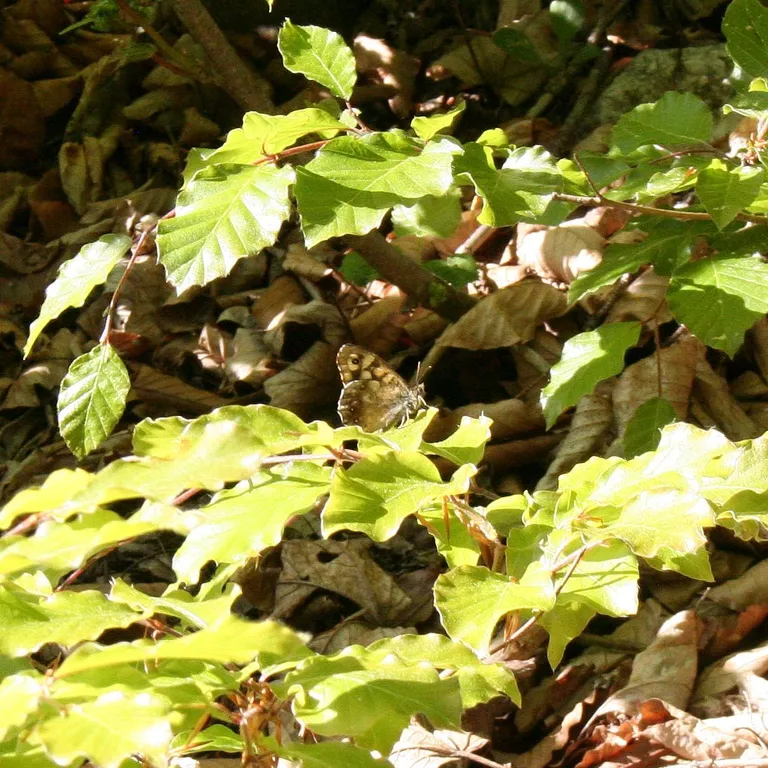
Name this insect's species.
Pararge aegeria
